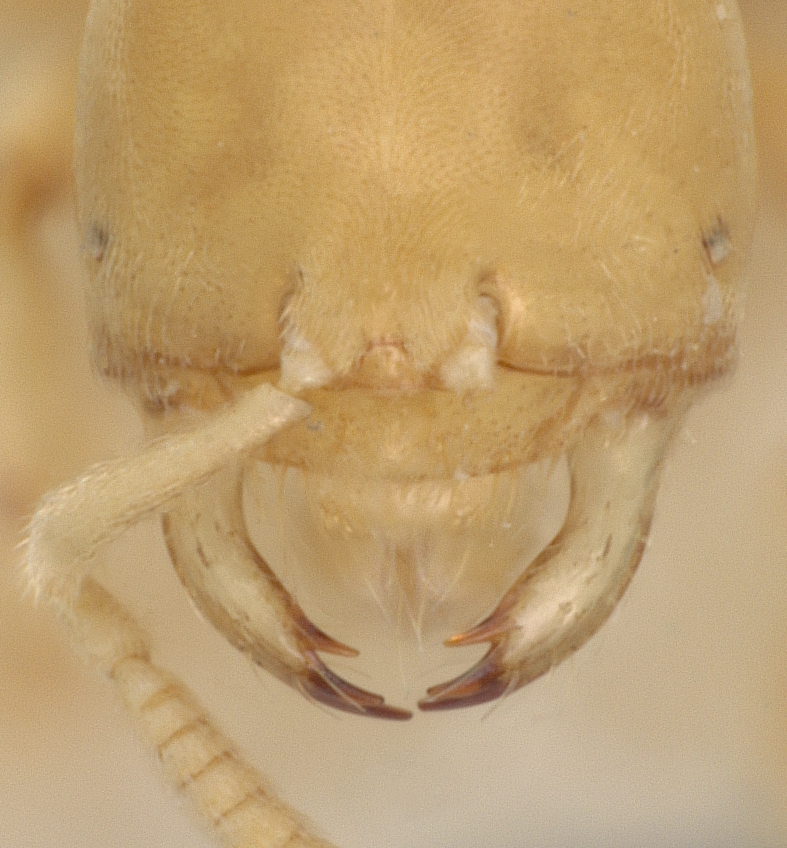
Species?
Acropyga palaga
